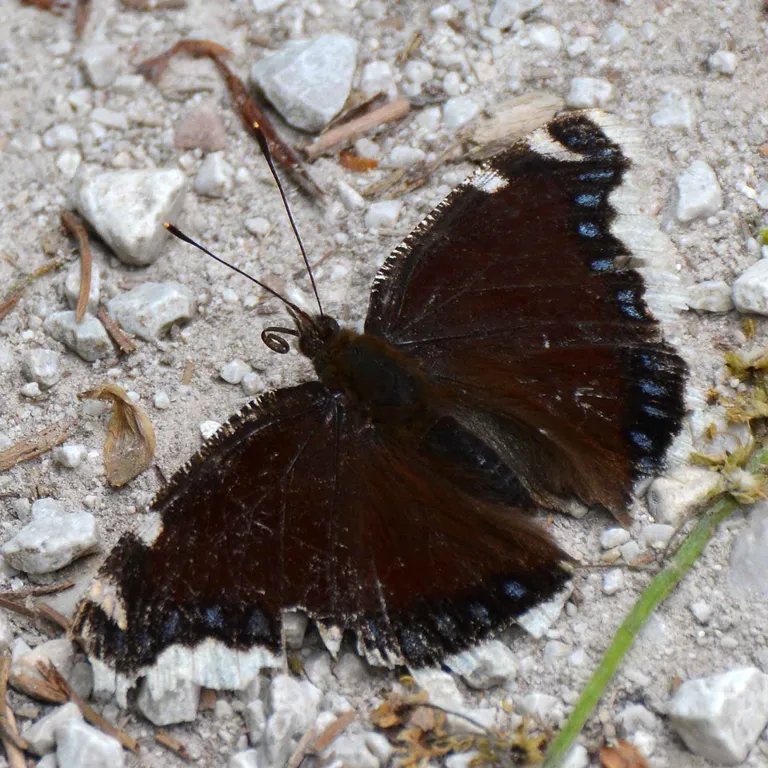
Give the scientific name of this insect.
Nymphalis antiopa
